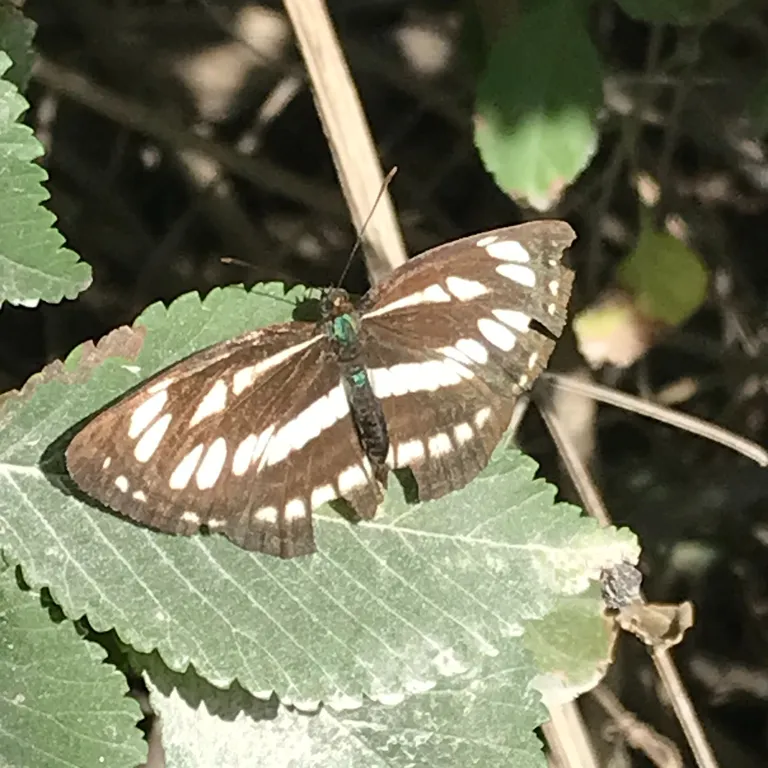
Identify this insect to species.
Neptis sappho
